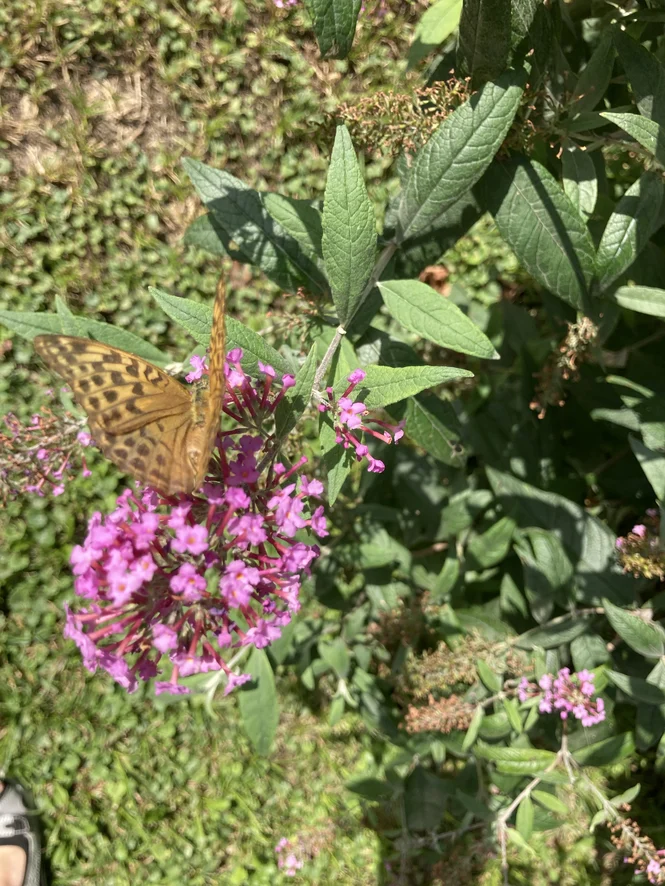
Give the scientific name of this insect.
Argynnis paphia
